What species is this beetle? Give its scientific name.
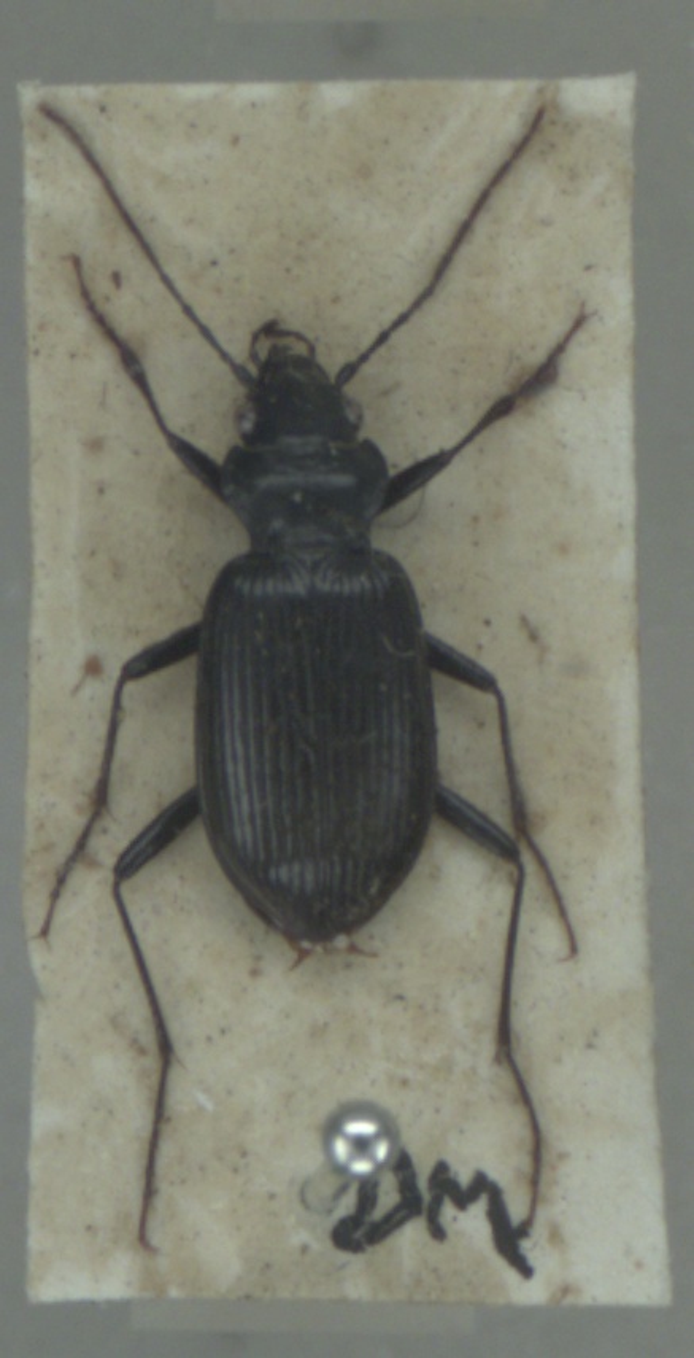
Nebria rufescens
